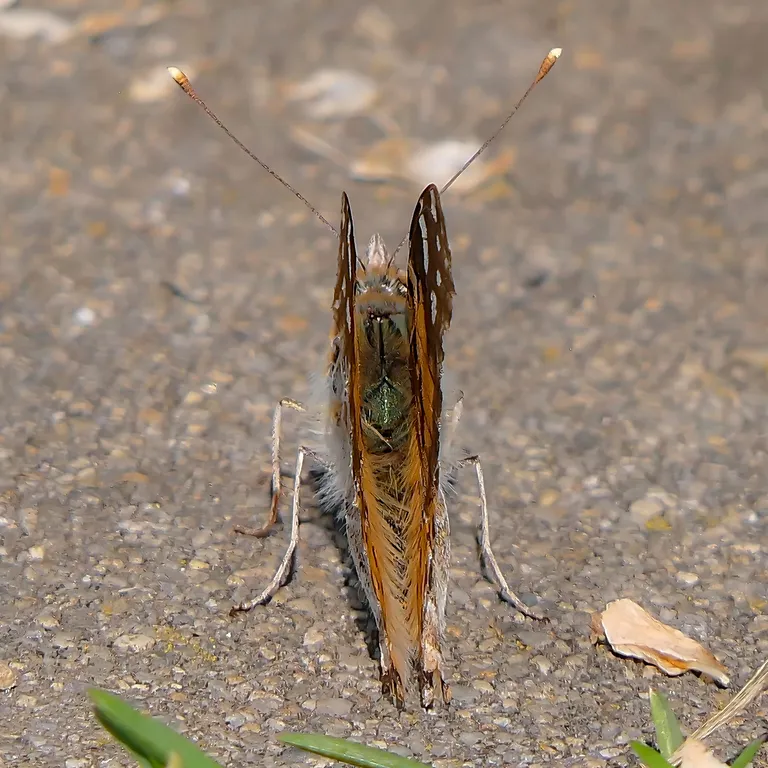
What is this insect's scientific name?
Vanessa cardui
